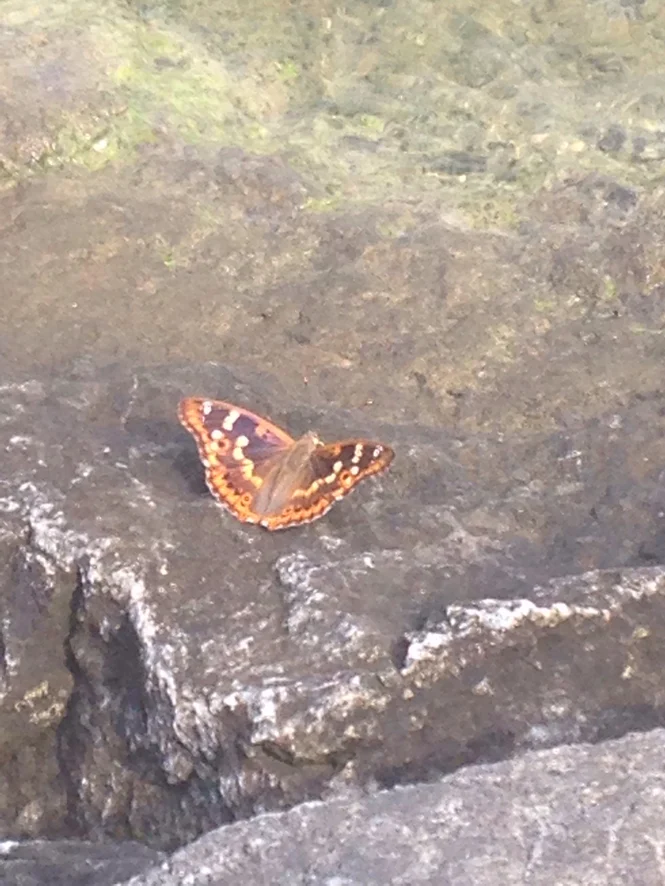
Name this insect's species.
Apatura ilia
